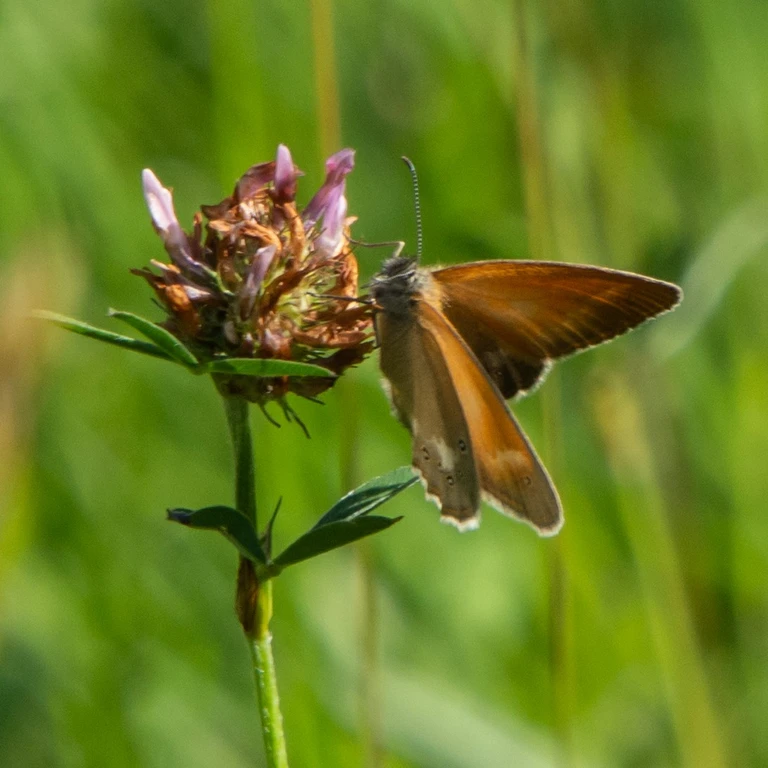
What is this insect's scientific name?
Coenonympha glycerion (also Coenonympha iphis)
